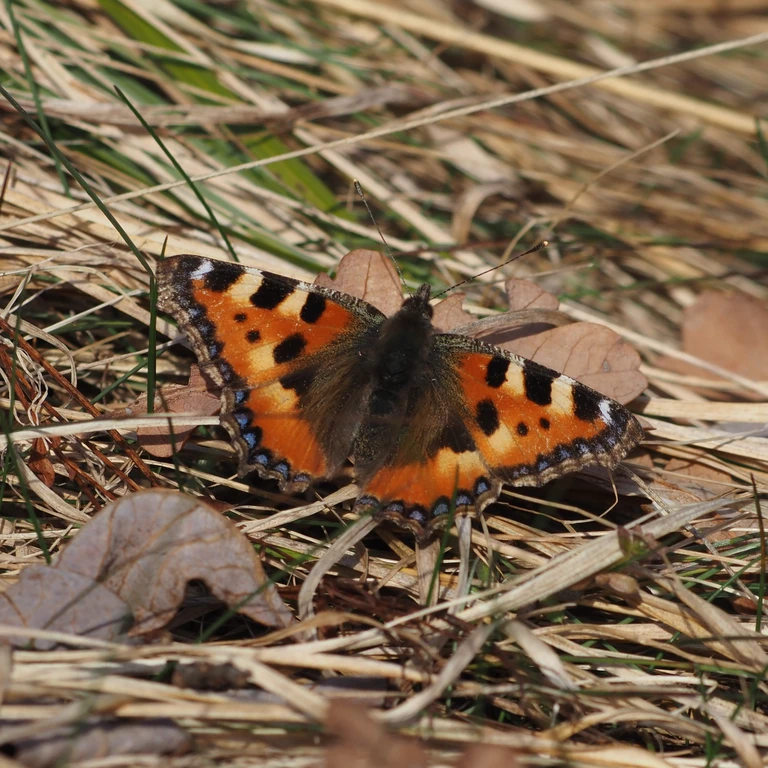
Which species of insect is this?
Aglais urticae
